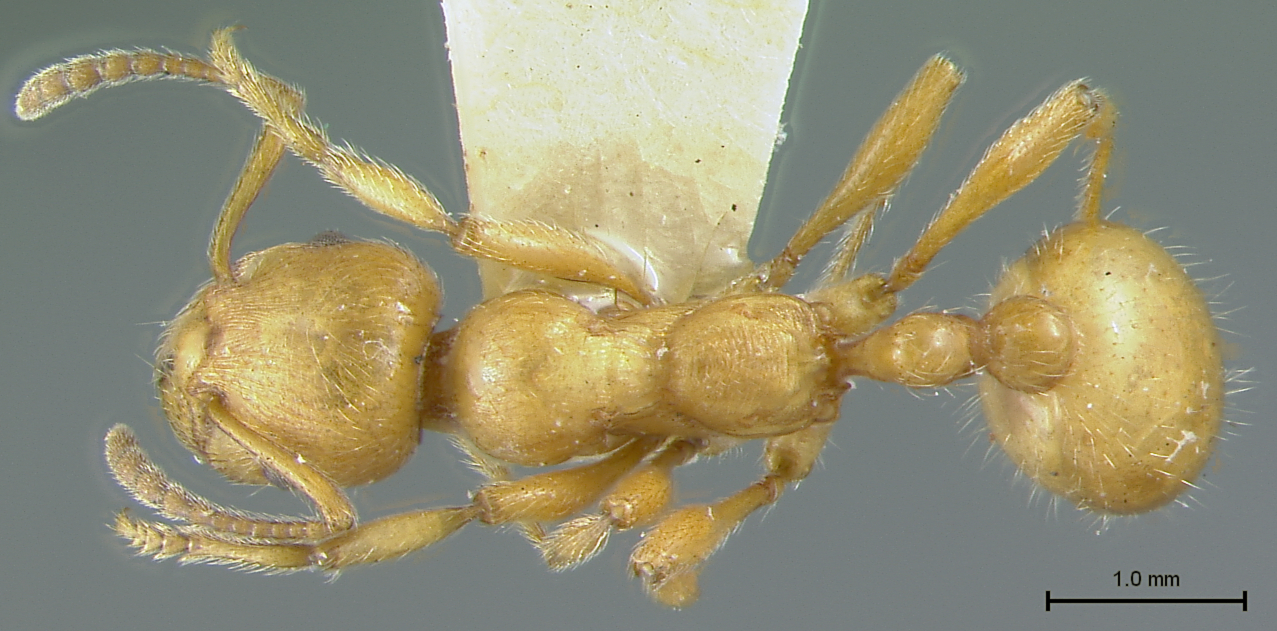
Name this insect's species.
Myrmica aldrichi
